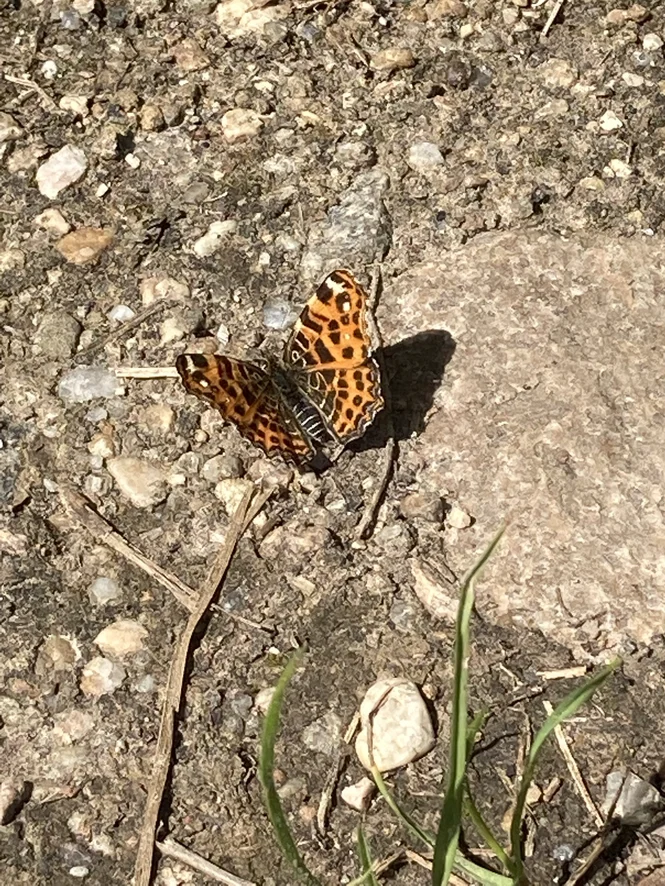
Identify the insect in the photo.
Araschnia levana
